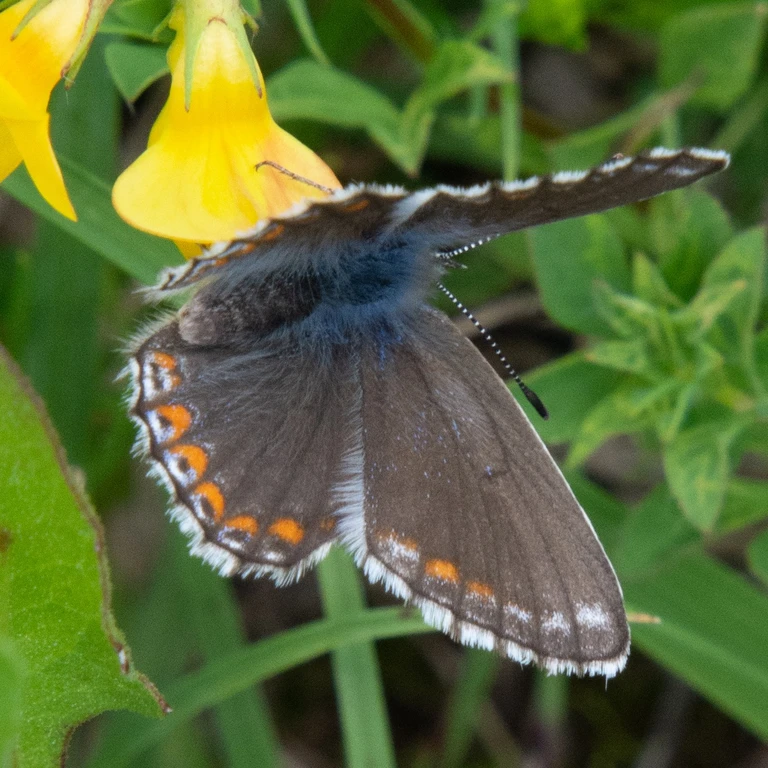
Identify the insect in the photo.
Lysandra coridon
